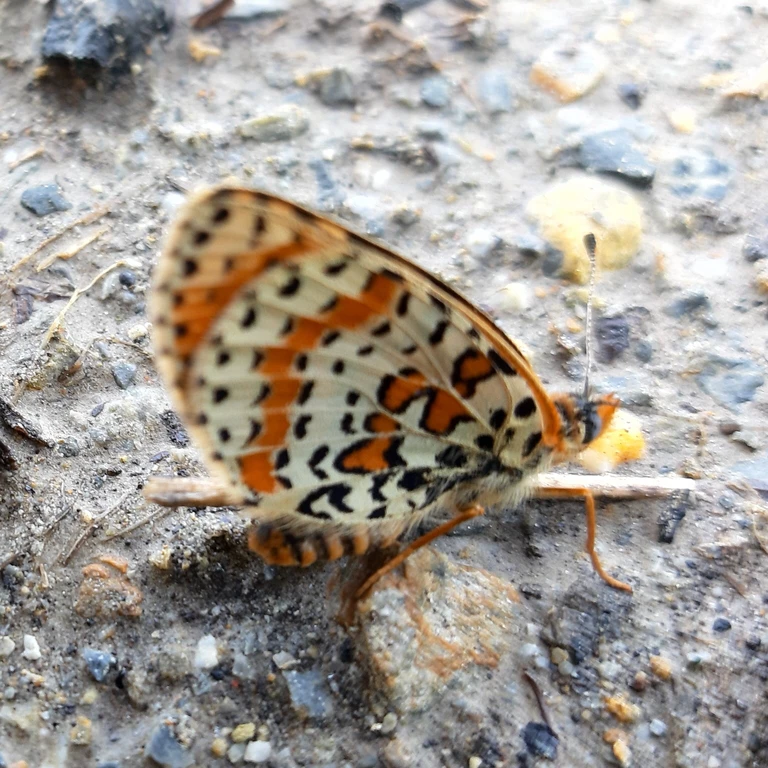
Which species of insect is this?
Melitaea didyma
